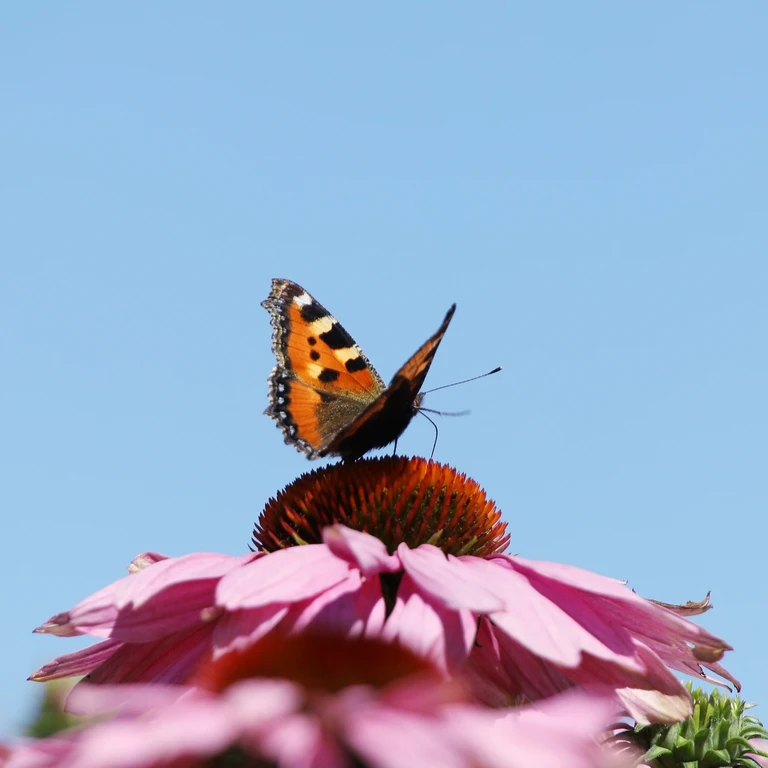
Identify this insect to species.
Aglais urticae
